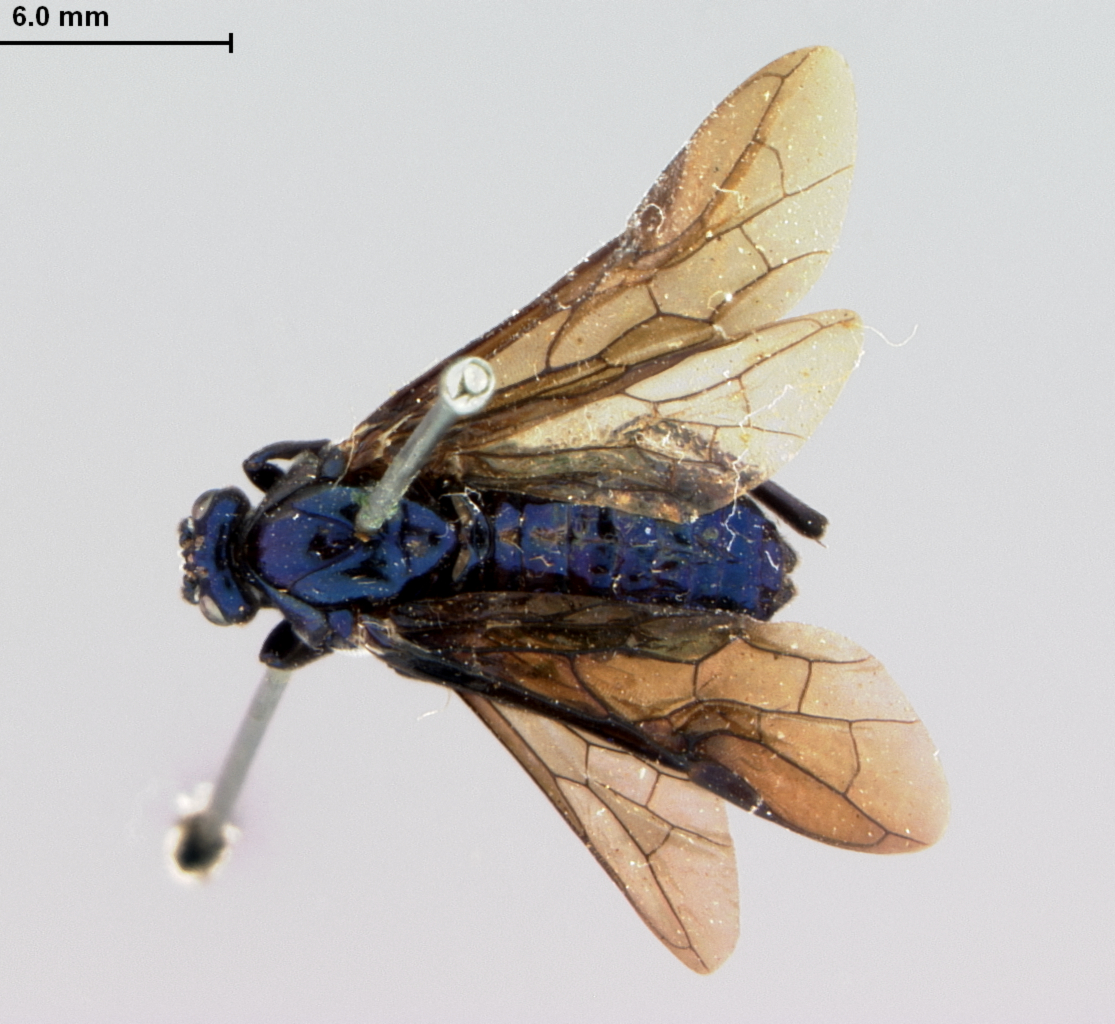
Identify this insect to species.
Cibdela melanoptera
